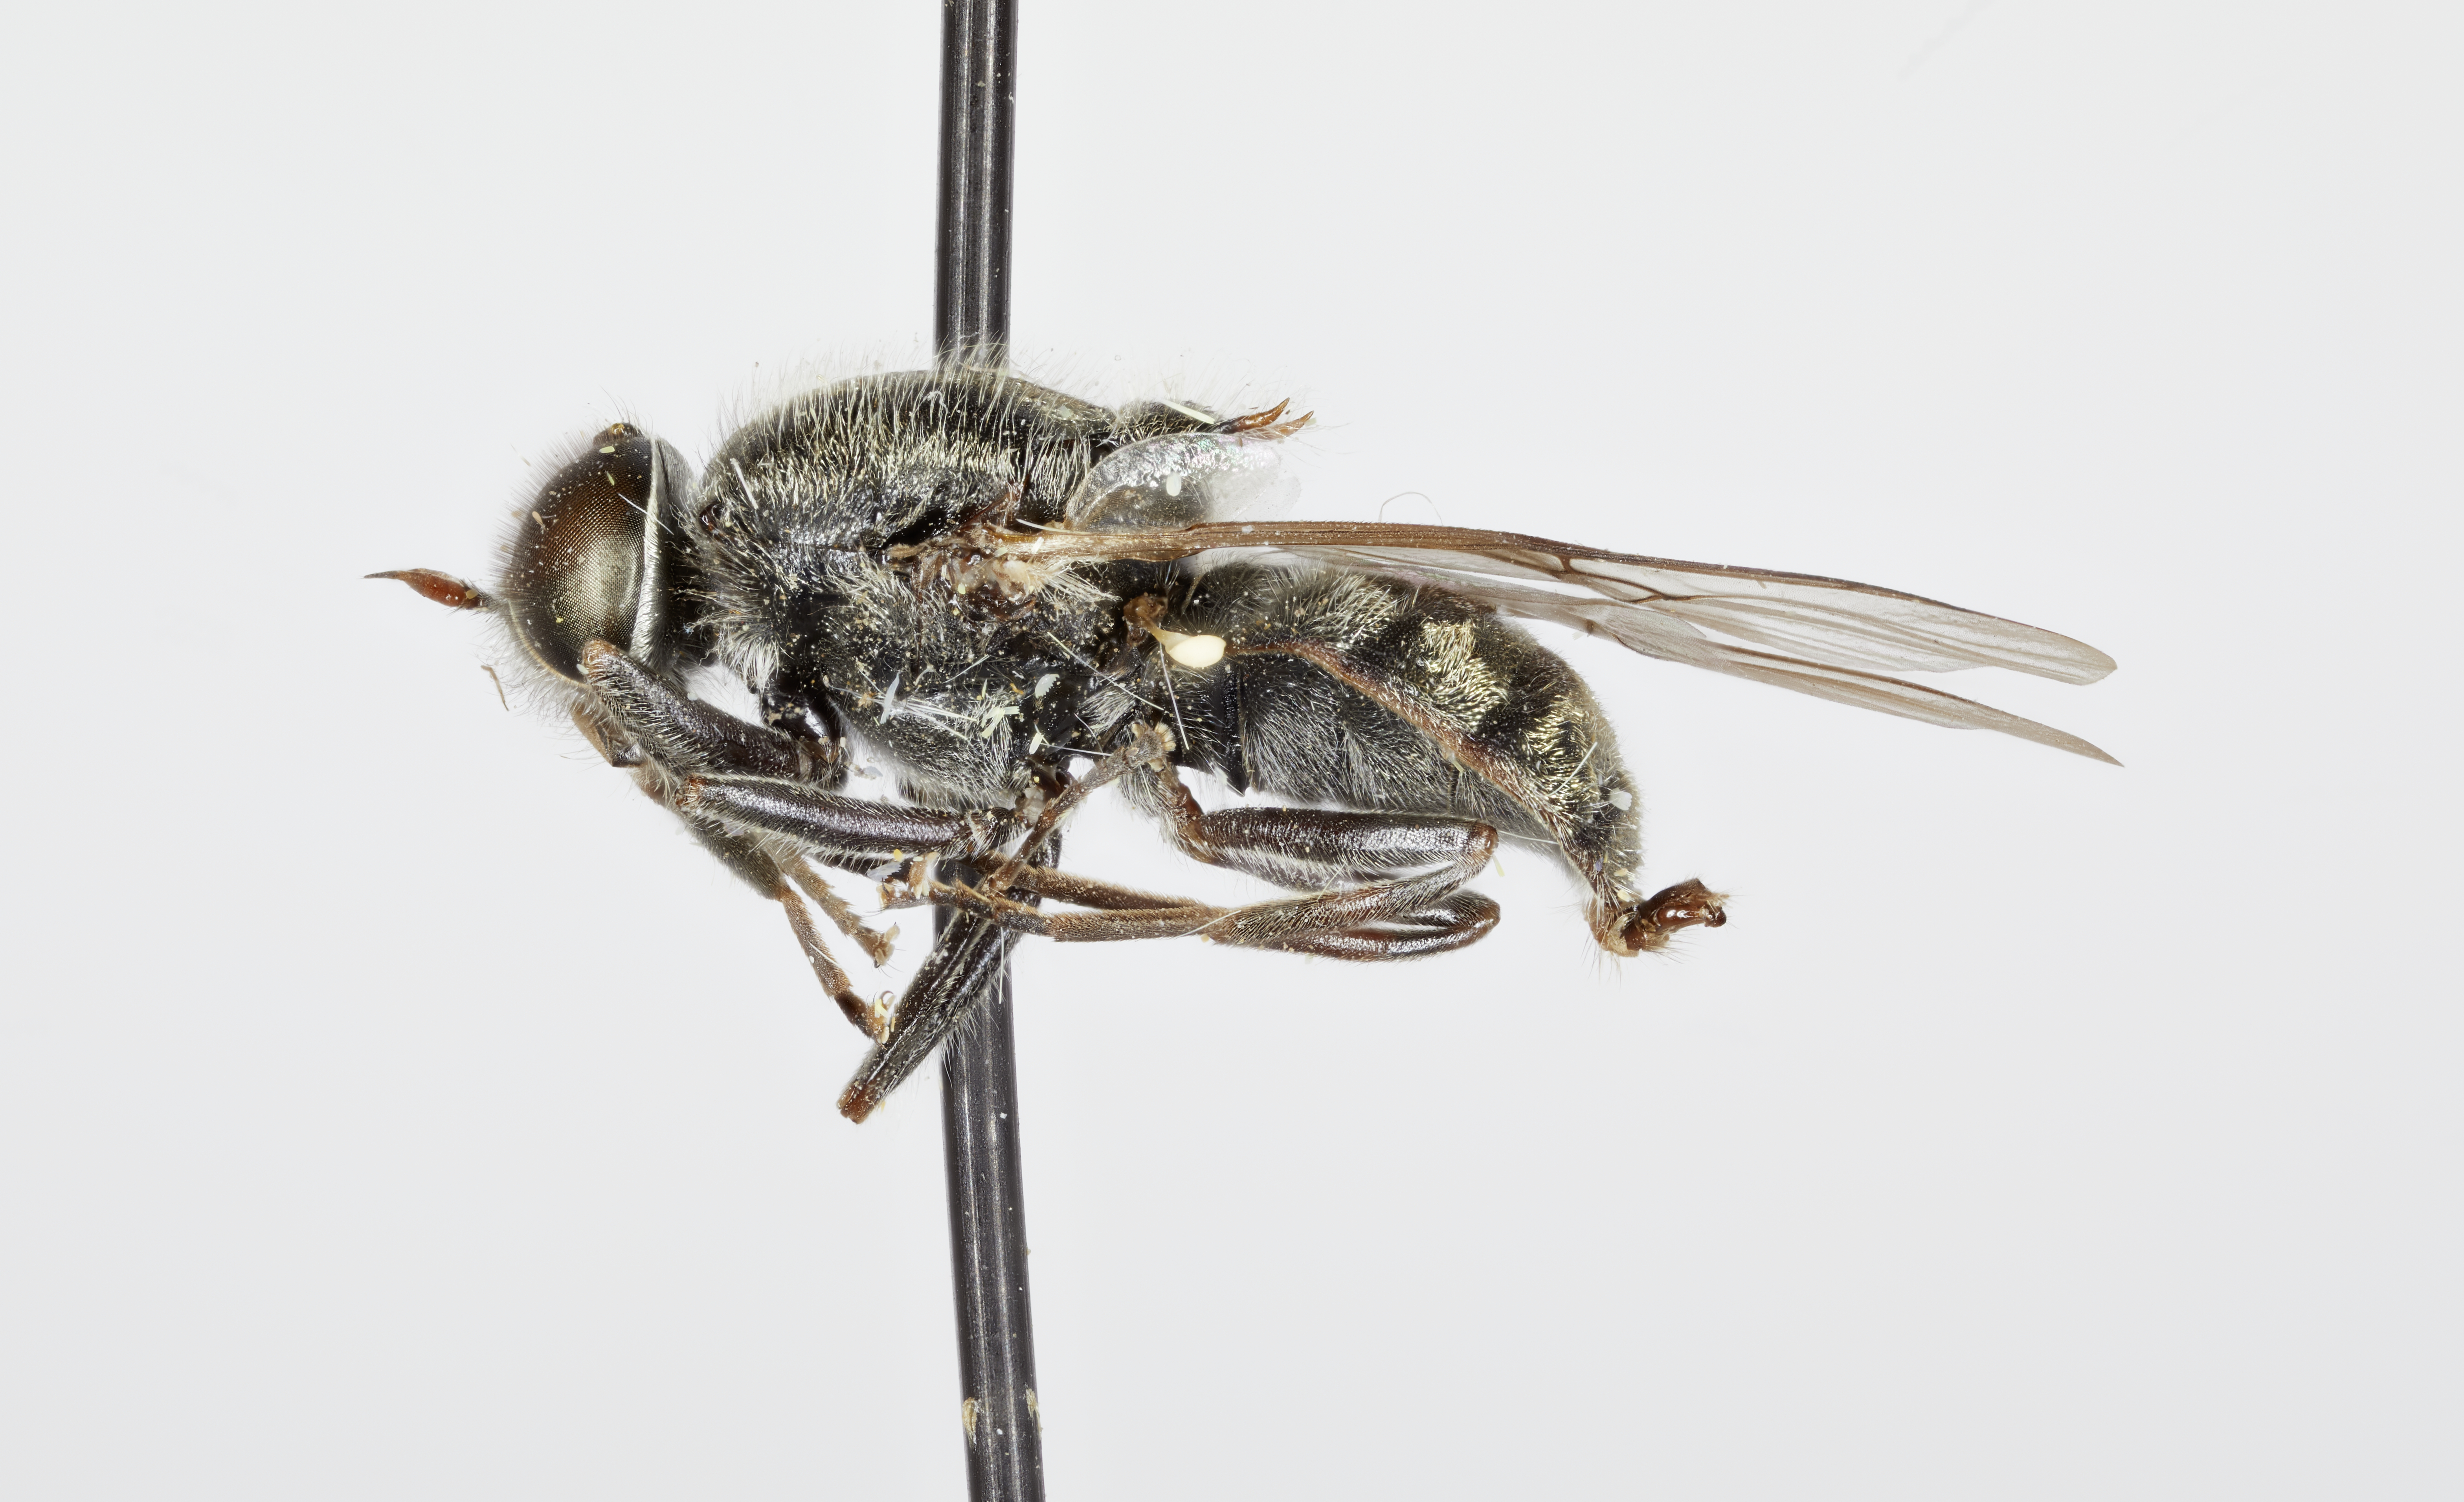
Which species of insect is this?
Adoxomyia tenuicornis
